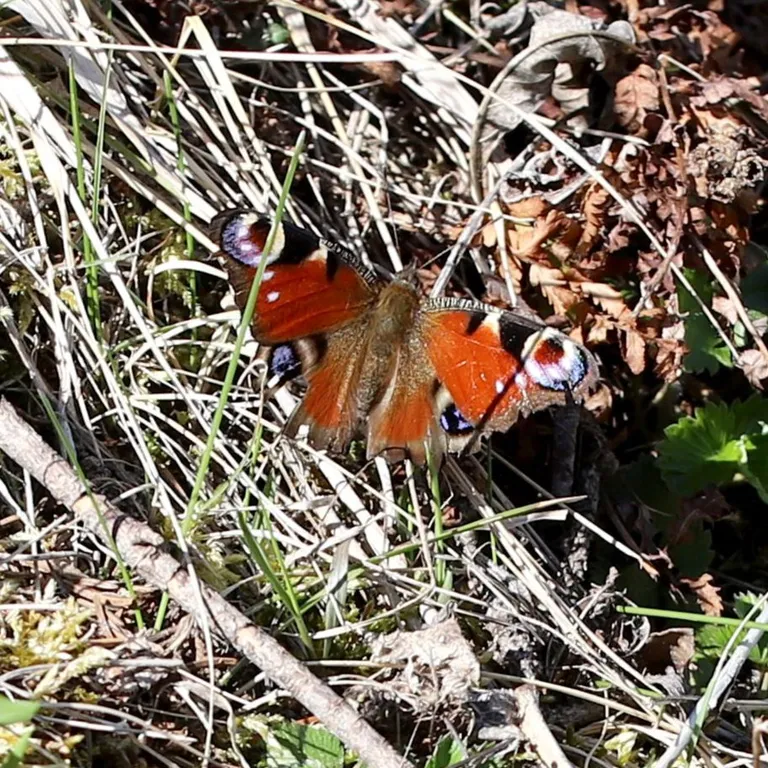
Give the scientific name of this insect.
Aglais io
